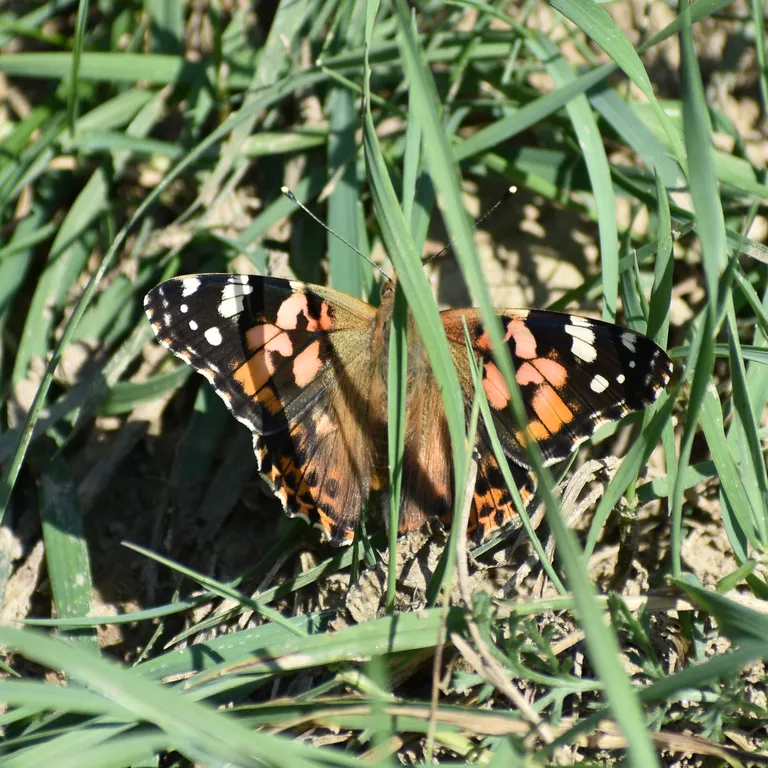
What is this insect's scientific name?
Vanessa cardui
